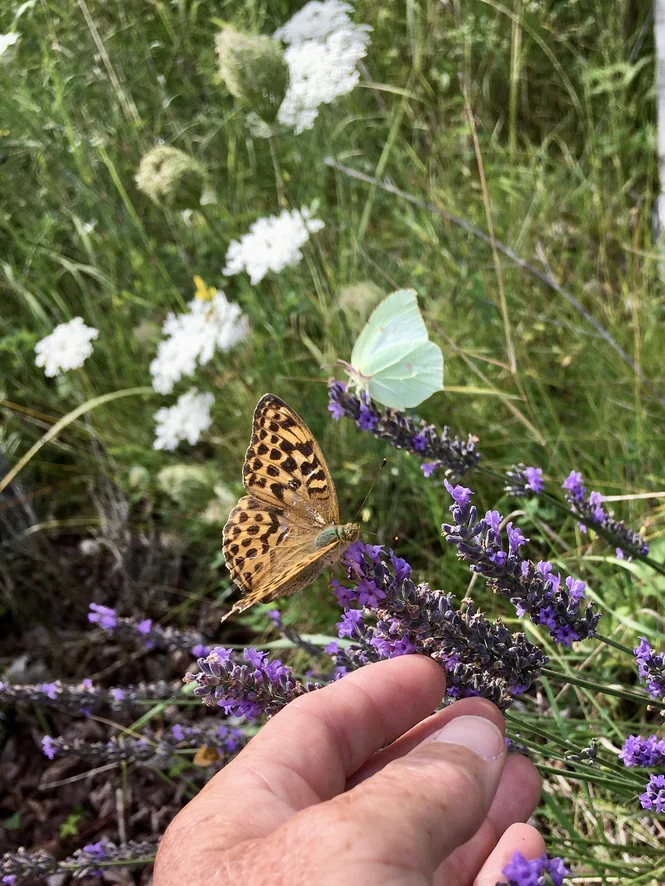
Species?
Gonepteryx rhamni
